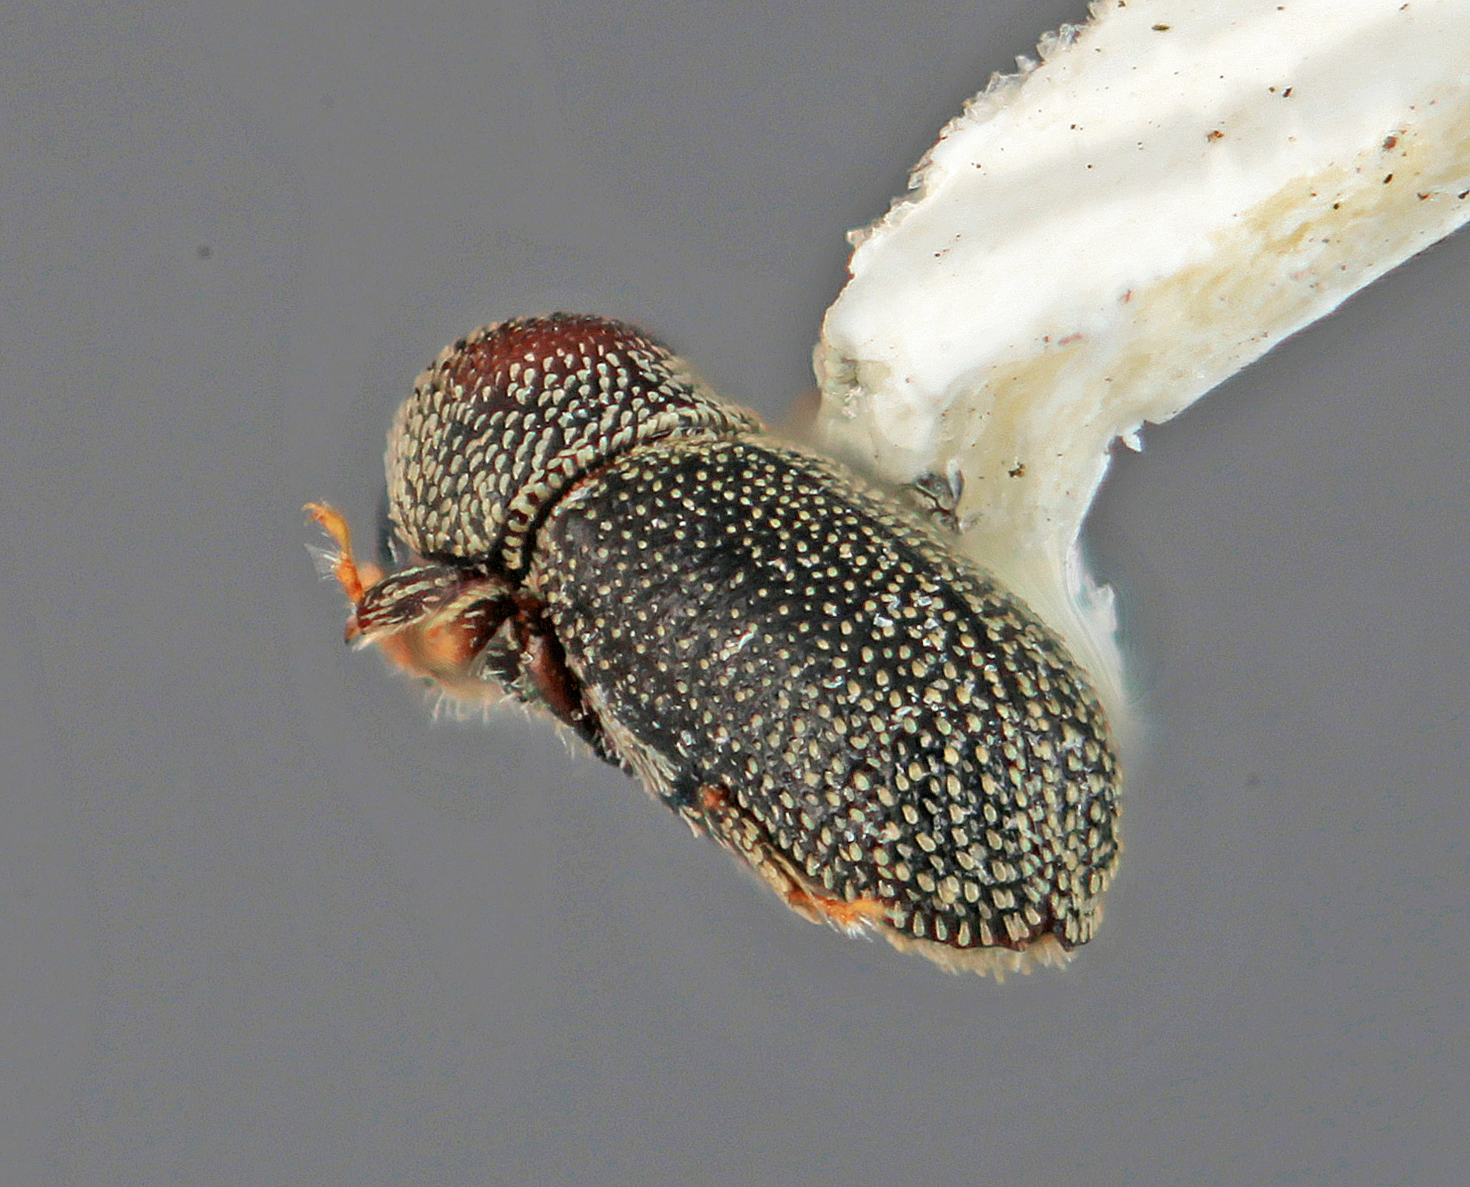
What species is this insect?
Micracisella squamatula (also Micracis squamatula)
